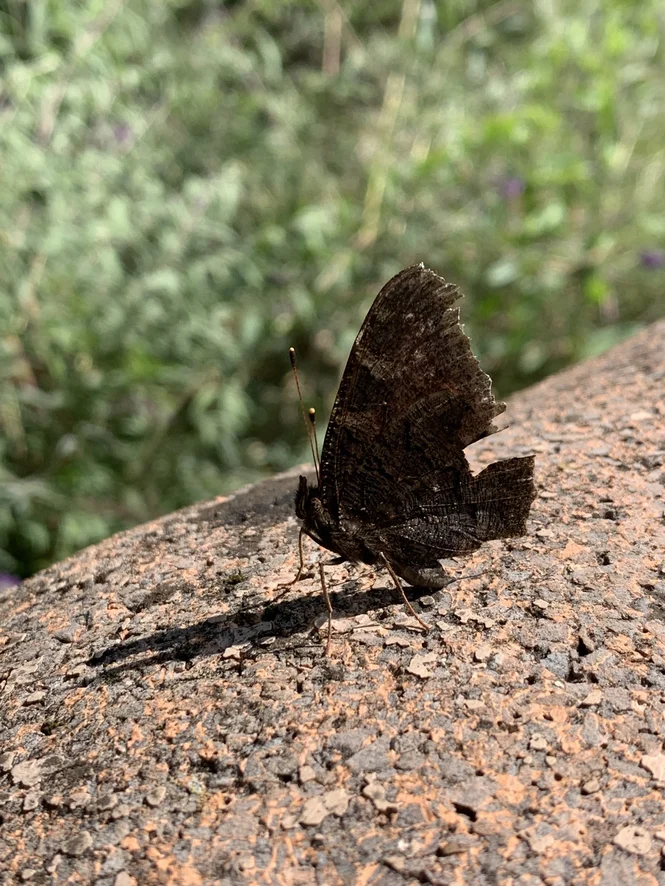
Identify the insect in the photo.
Aglais io
